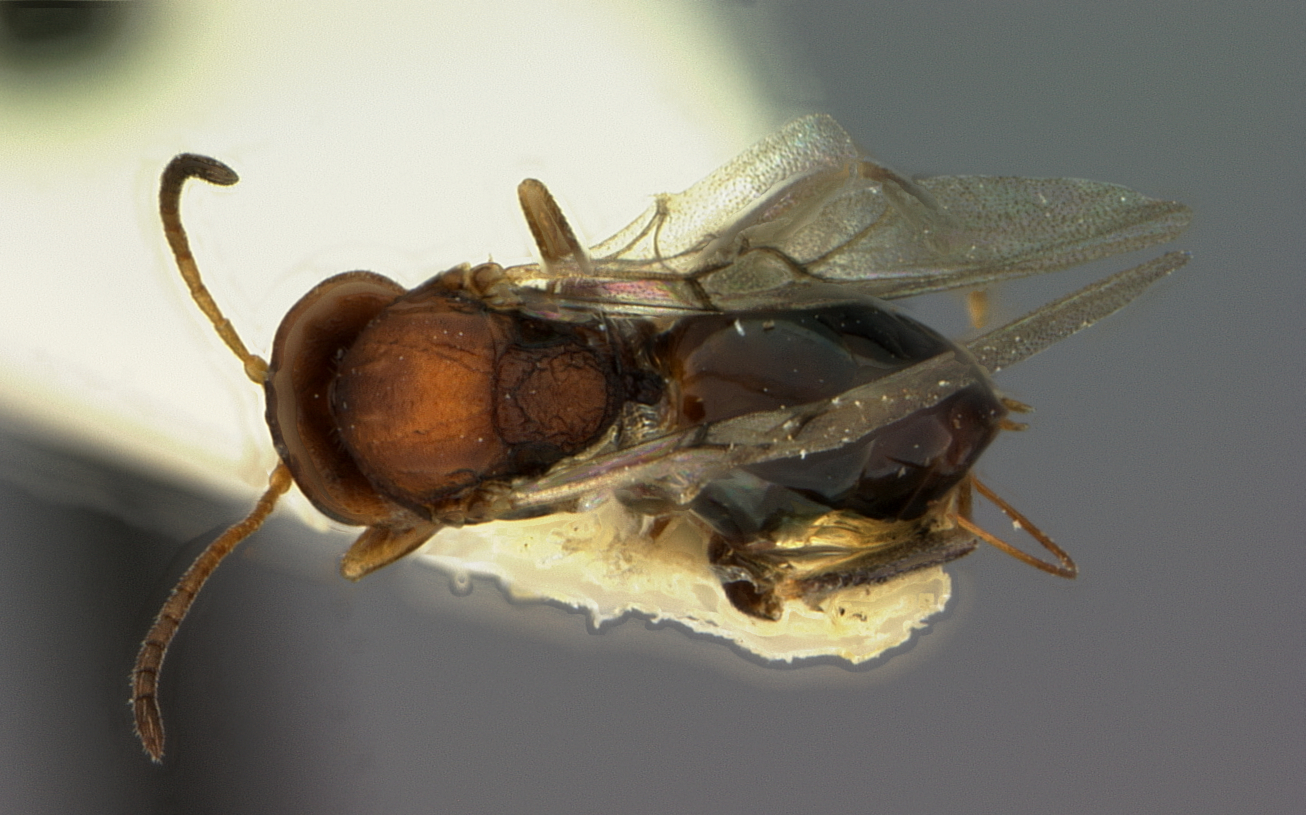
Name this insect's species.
Callirhytis lupana
